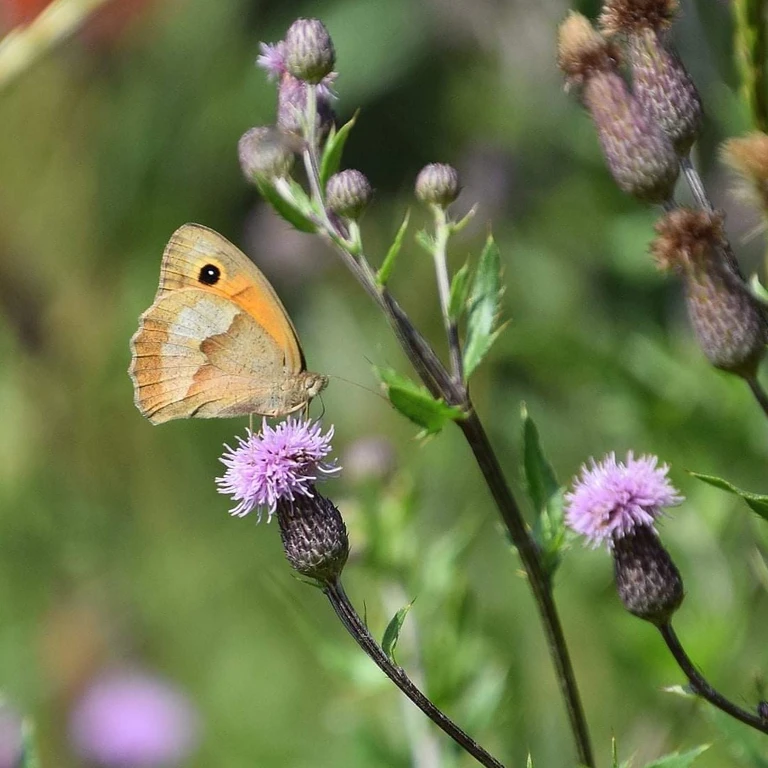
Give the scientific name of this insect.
Maniola jurtina
